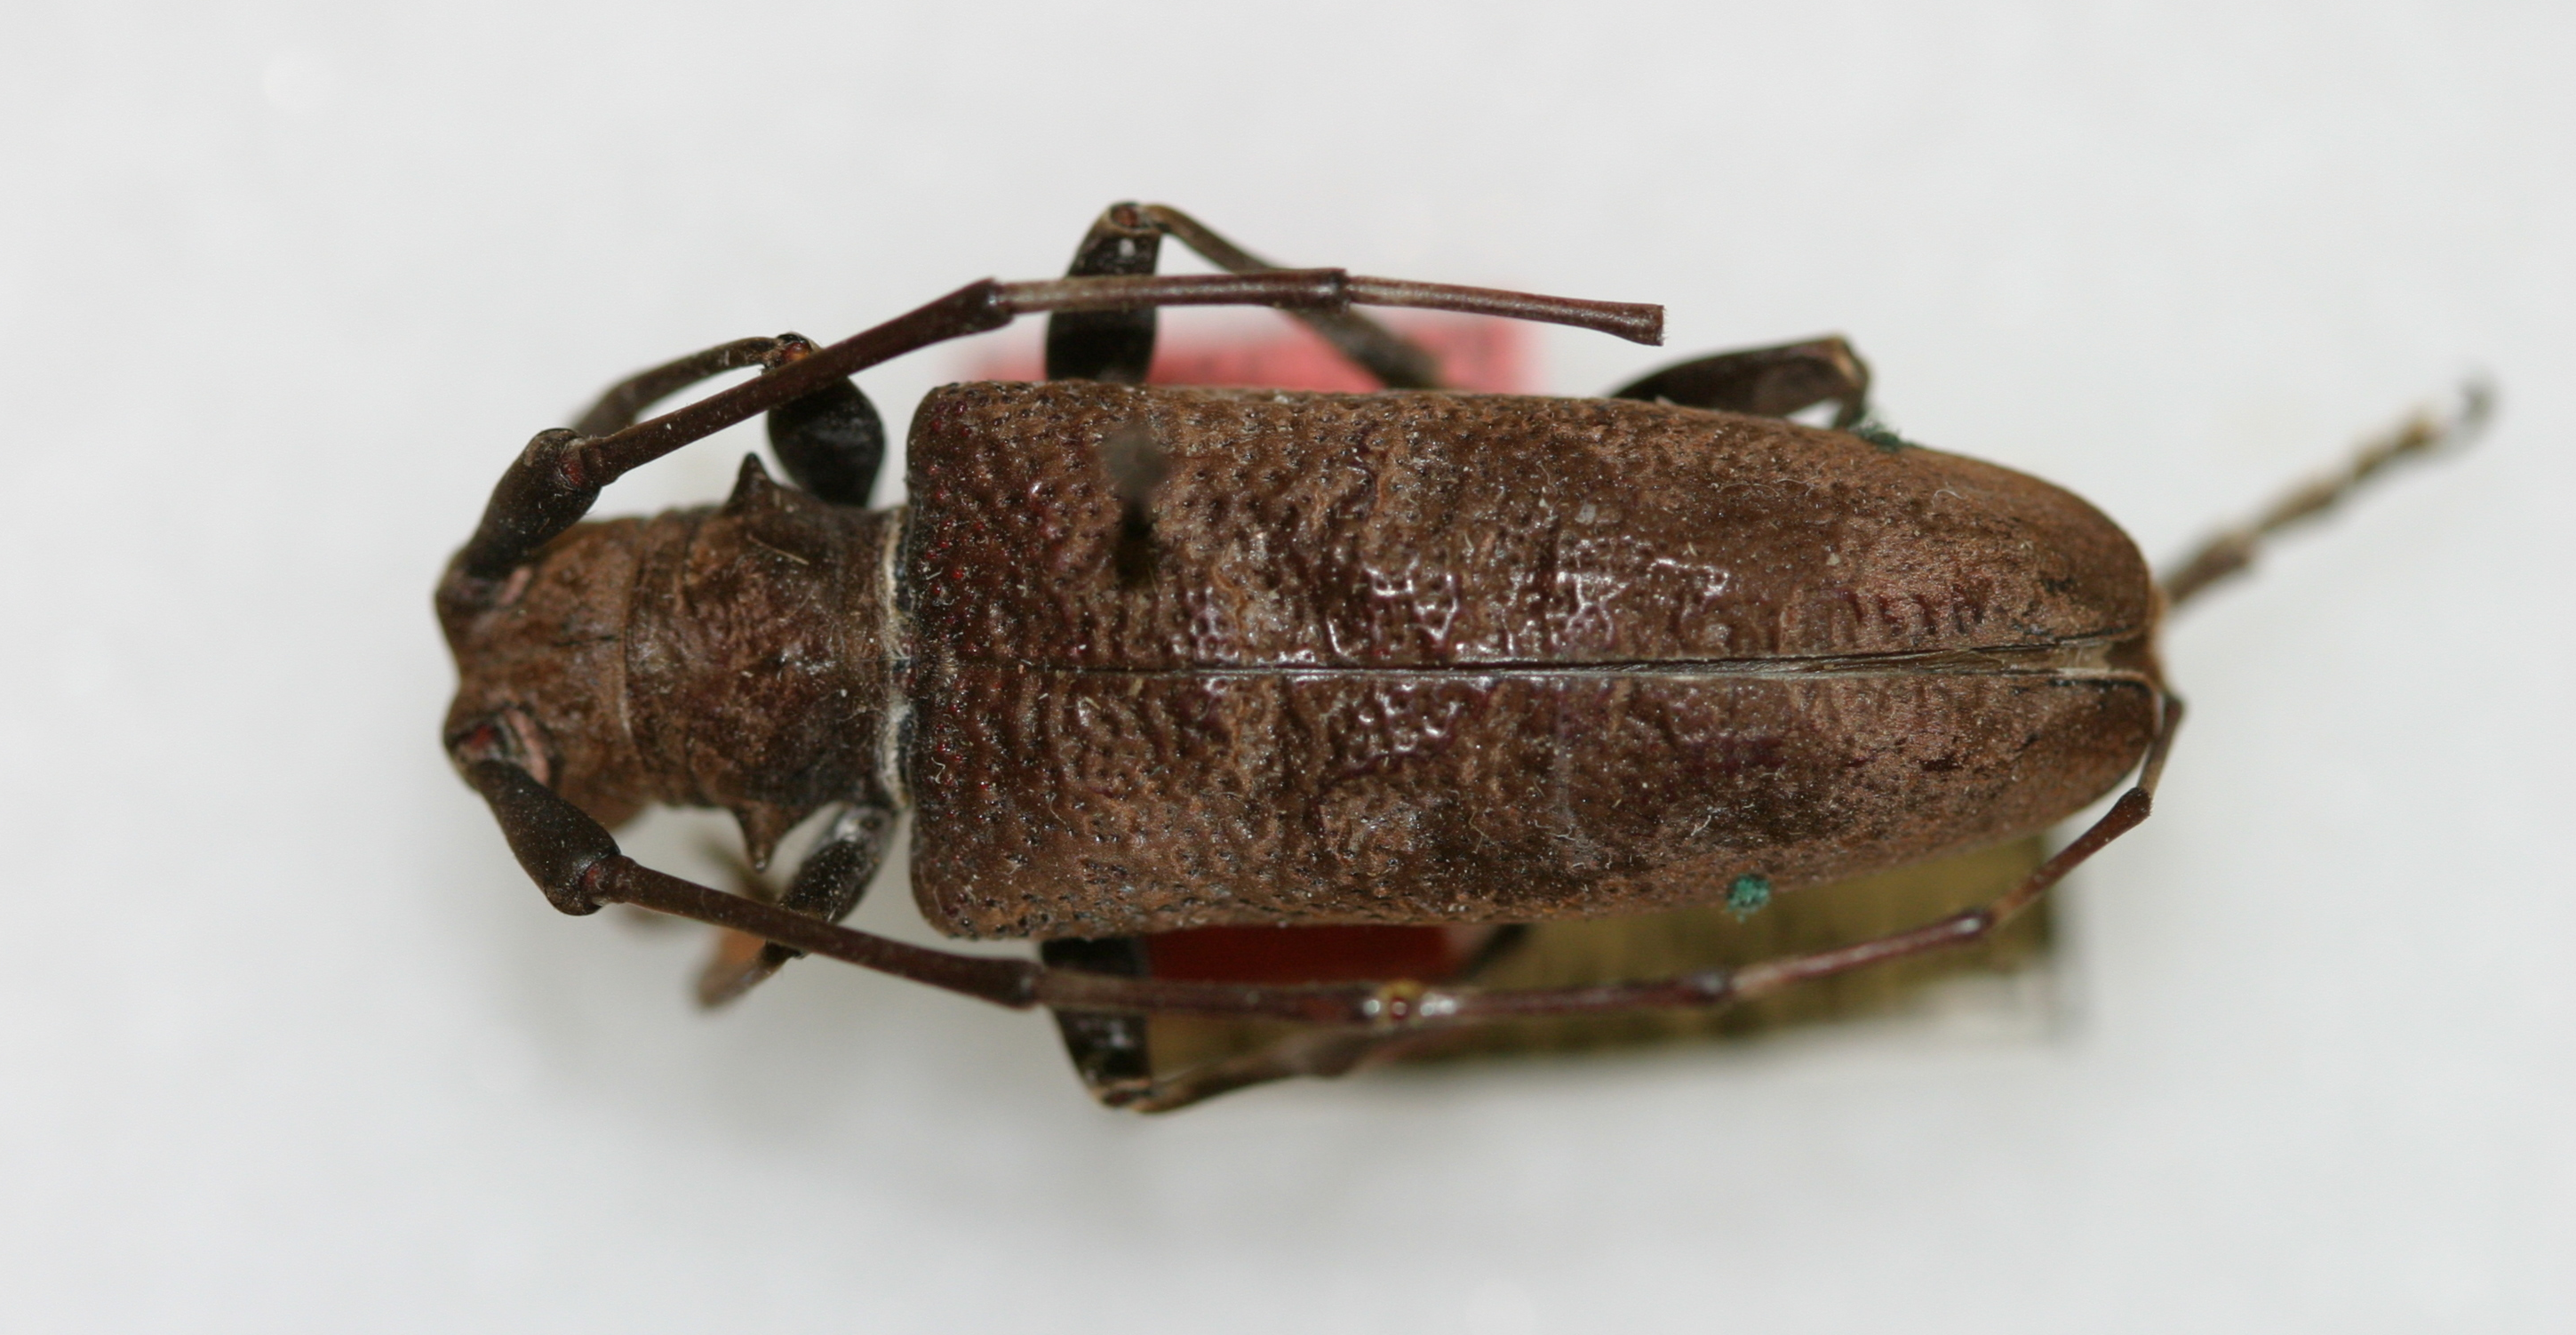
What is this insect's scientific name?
Acalolepta szechuana (also Dihammus szechuanus)
